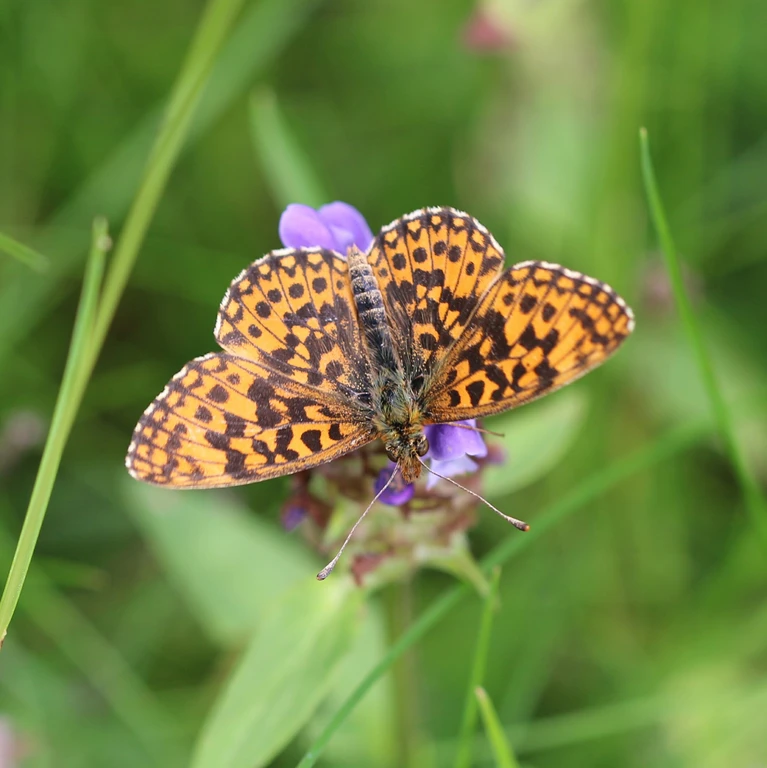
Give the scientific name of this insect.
Boloria dia
